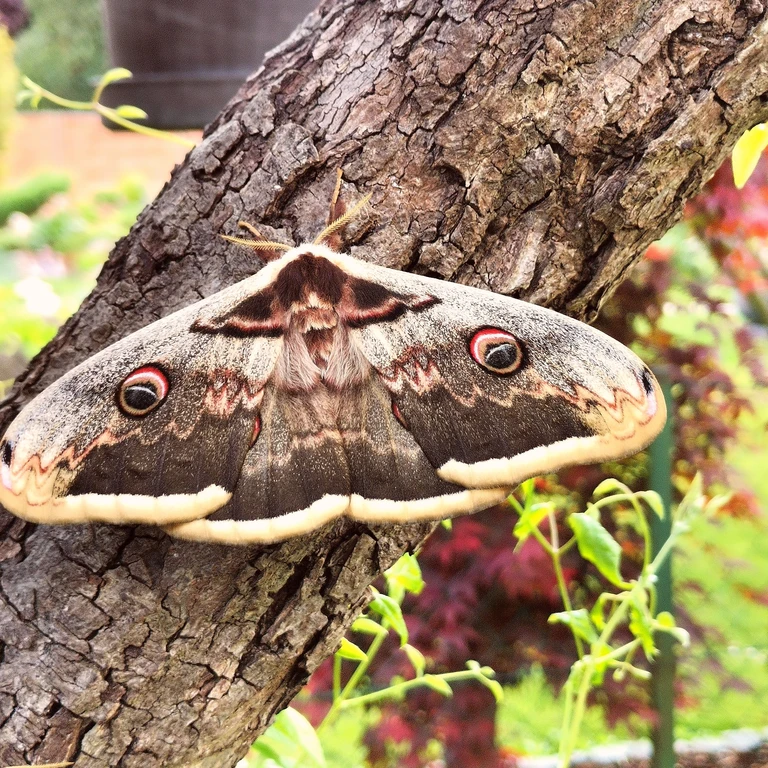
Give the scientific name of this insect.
Saturnia pyri
